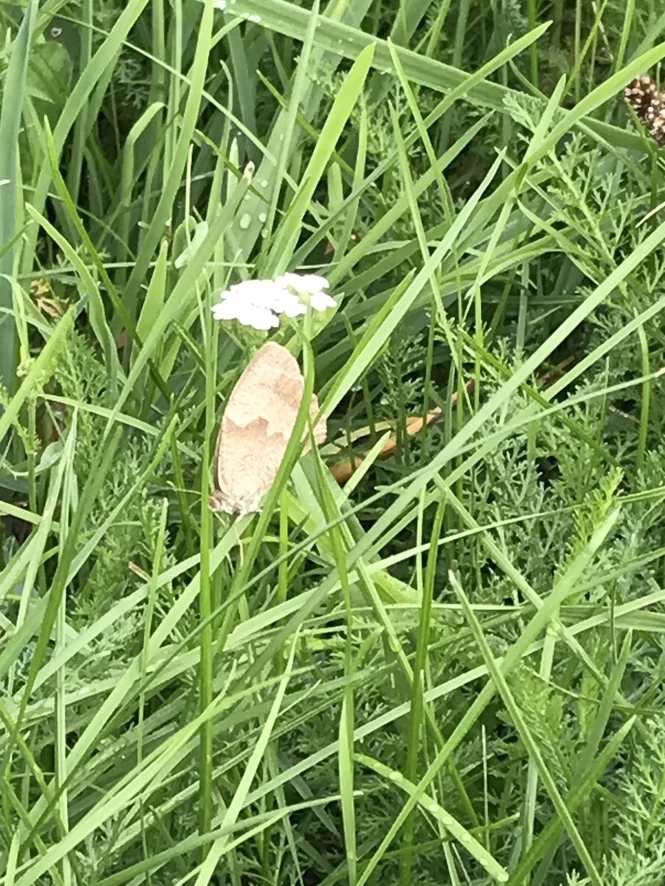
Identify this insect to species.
Maniola jurtina
